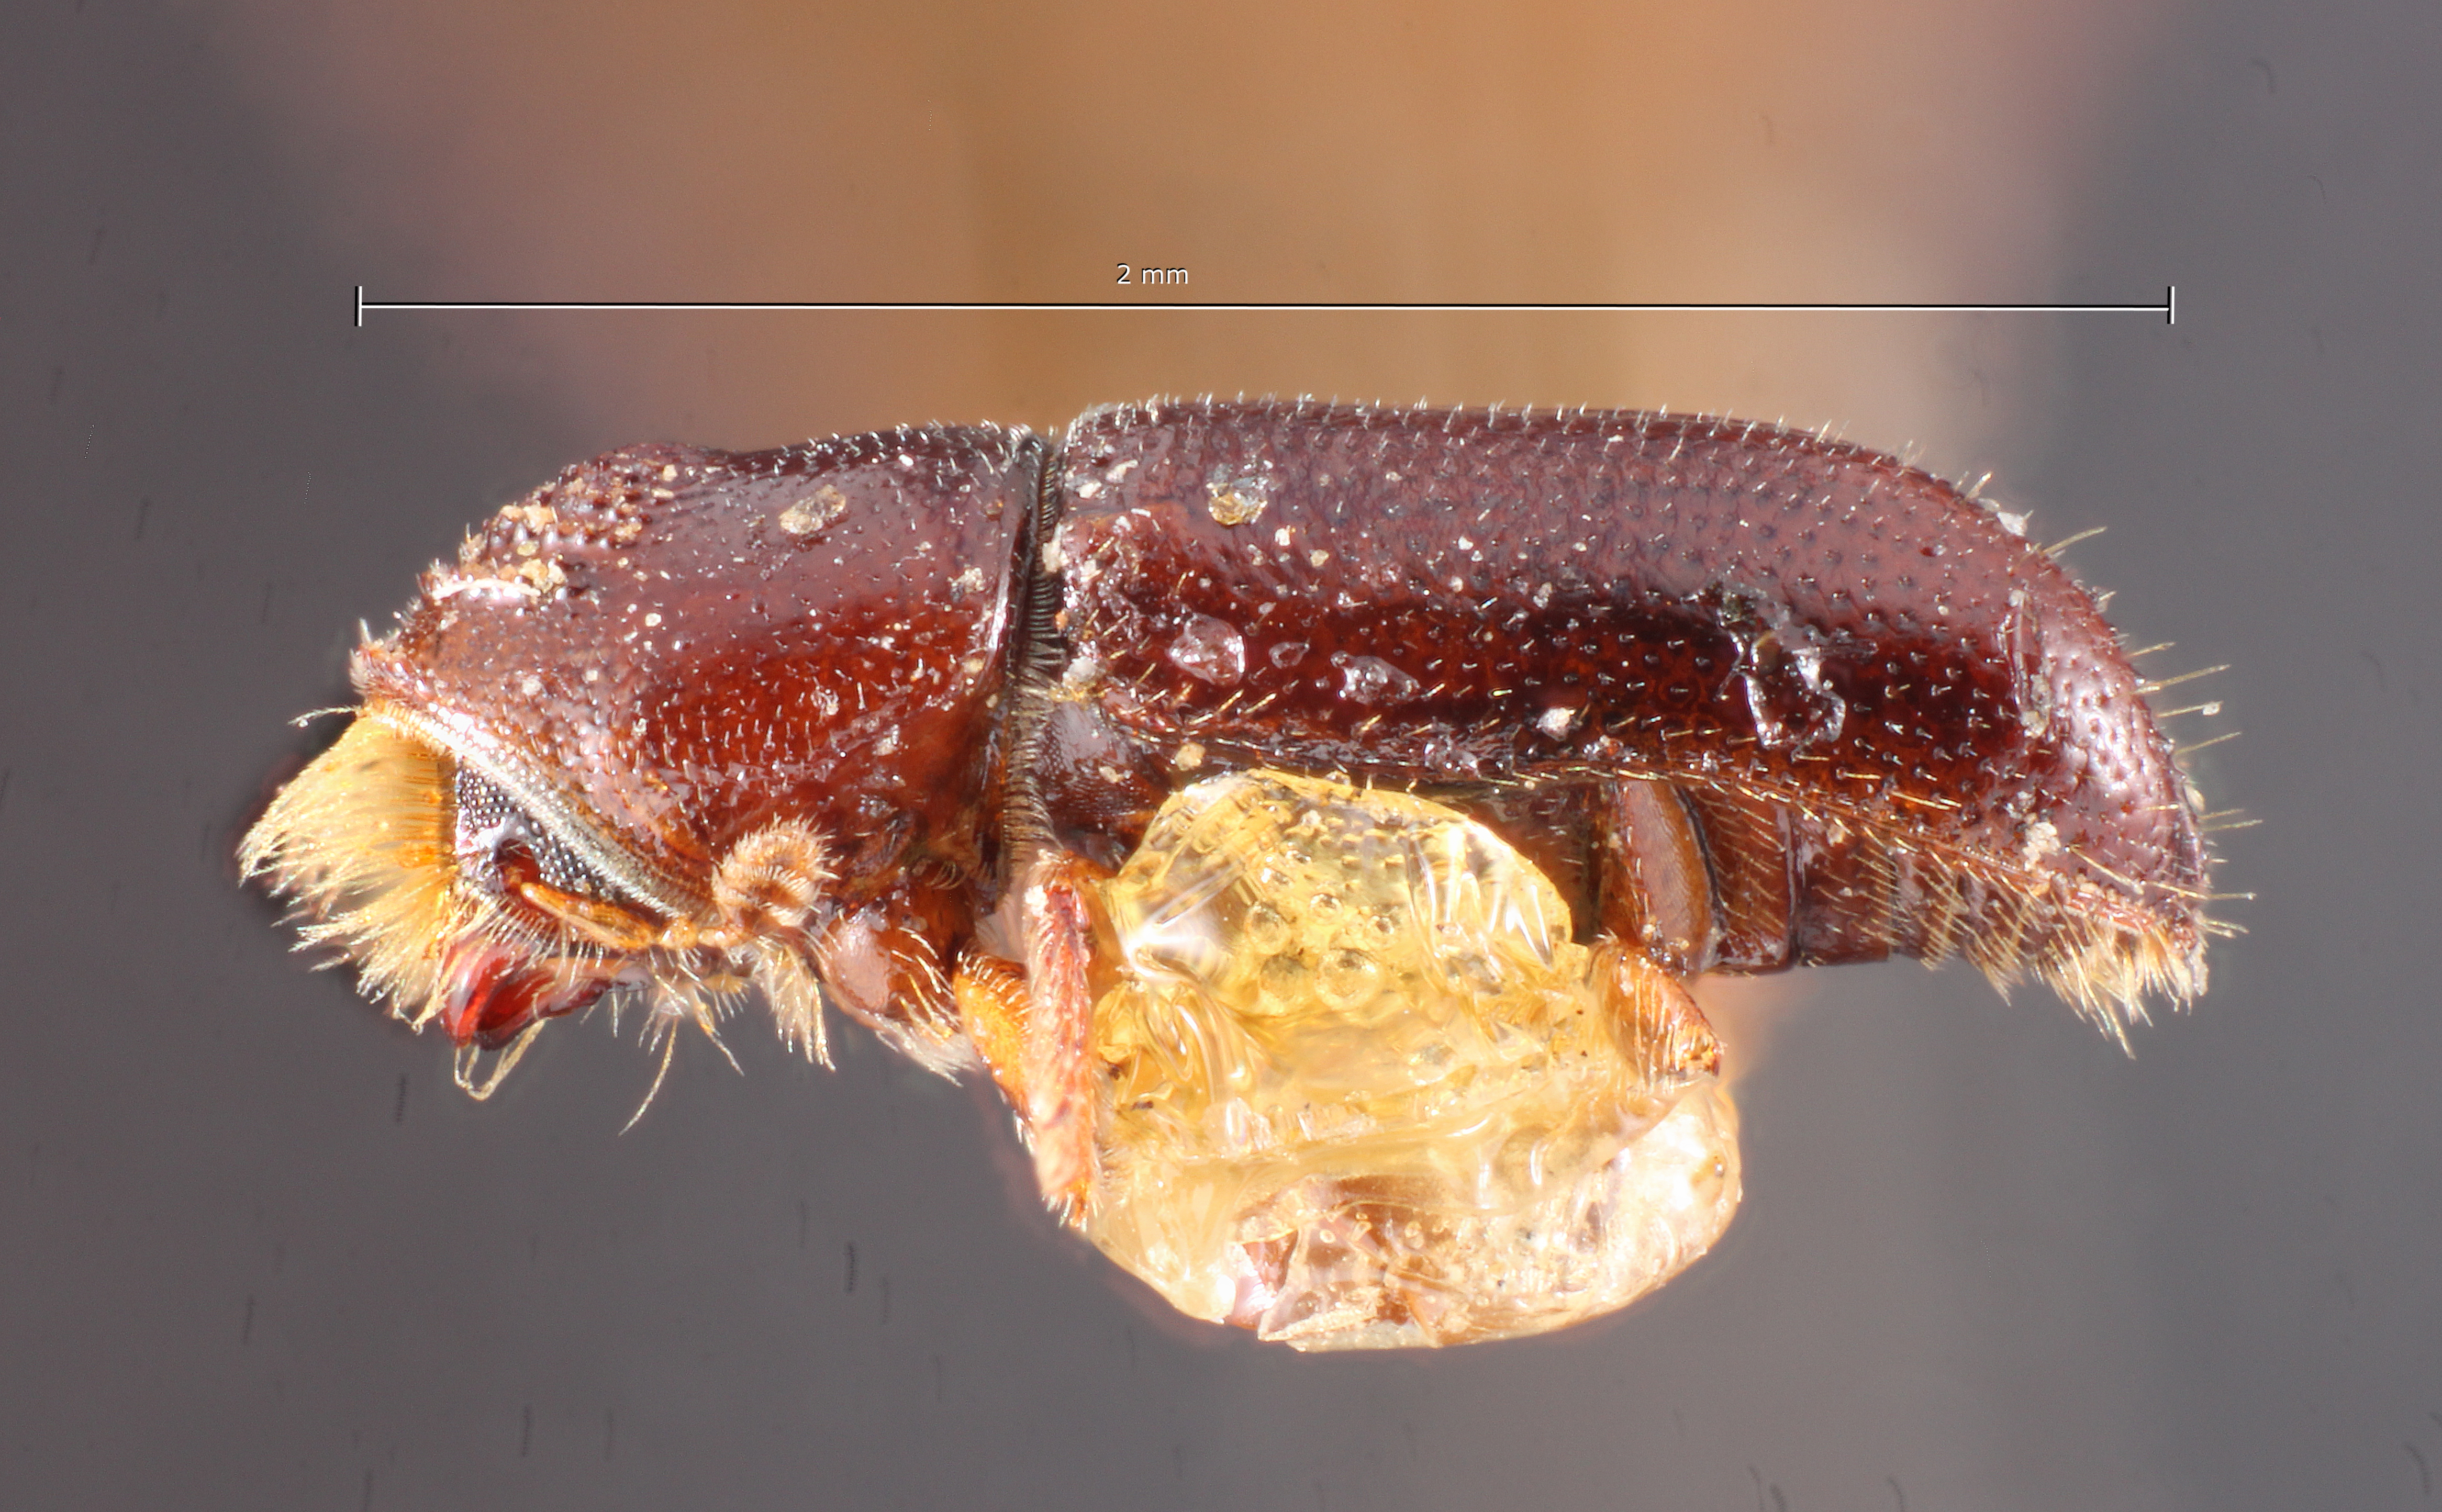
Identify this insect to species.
Pityophthorus blandus
